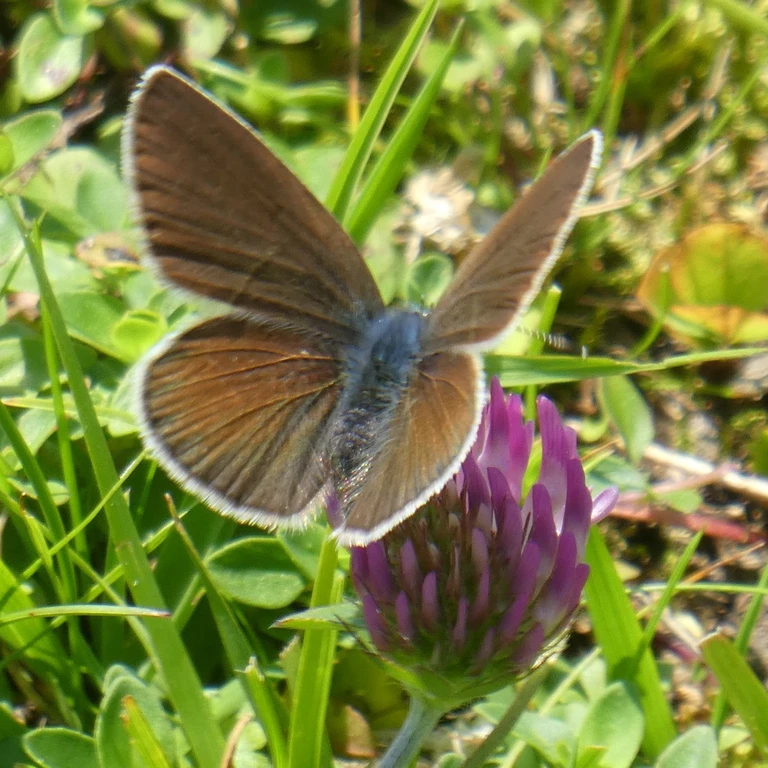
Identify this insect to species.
Cyaniris semiargus
